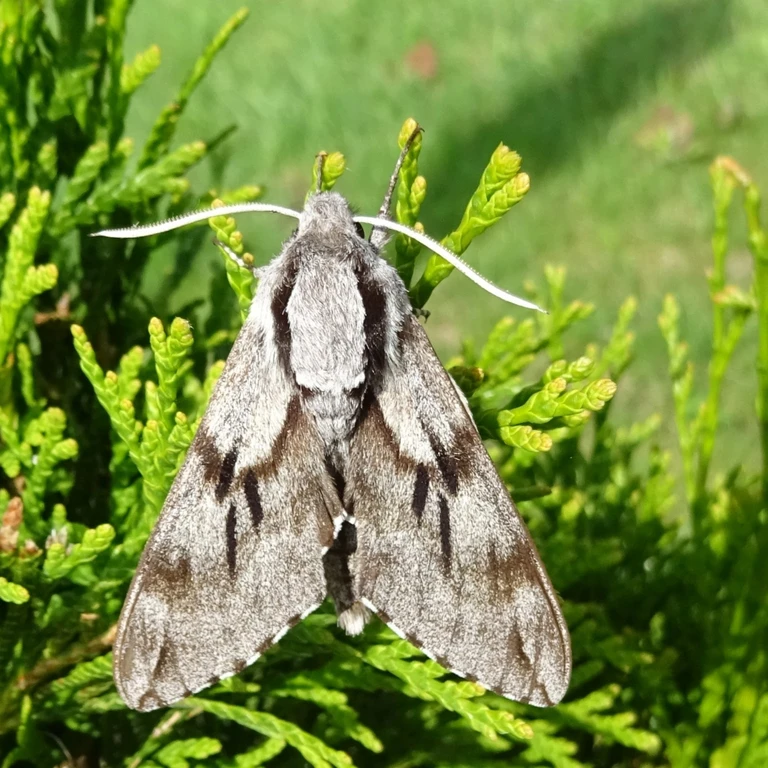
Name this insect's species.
Sphinx pinastri
